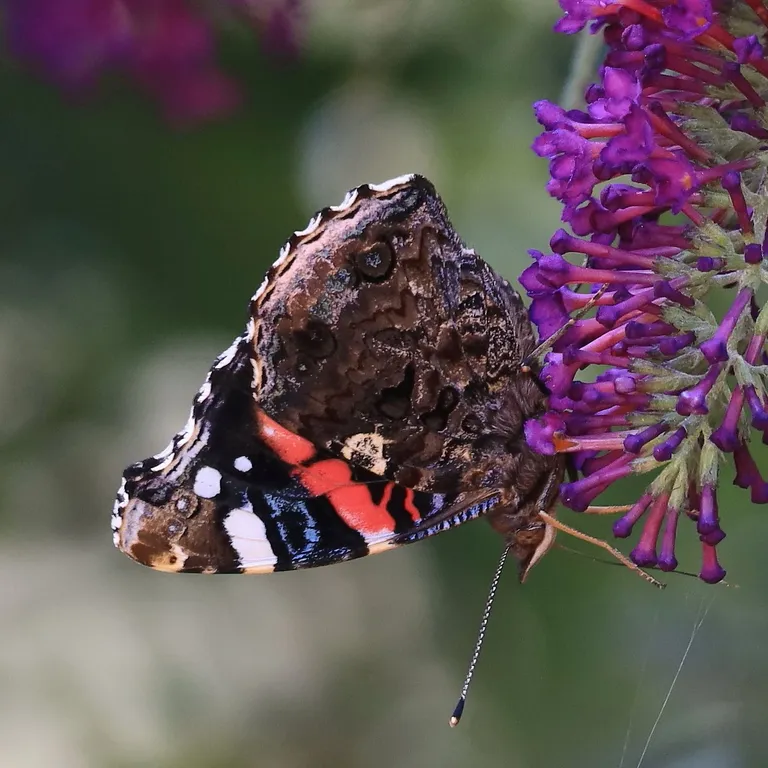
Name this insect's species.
Vanessa atalanta
